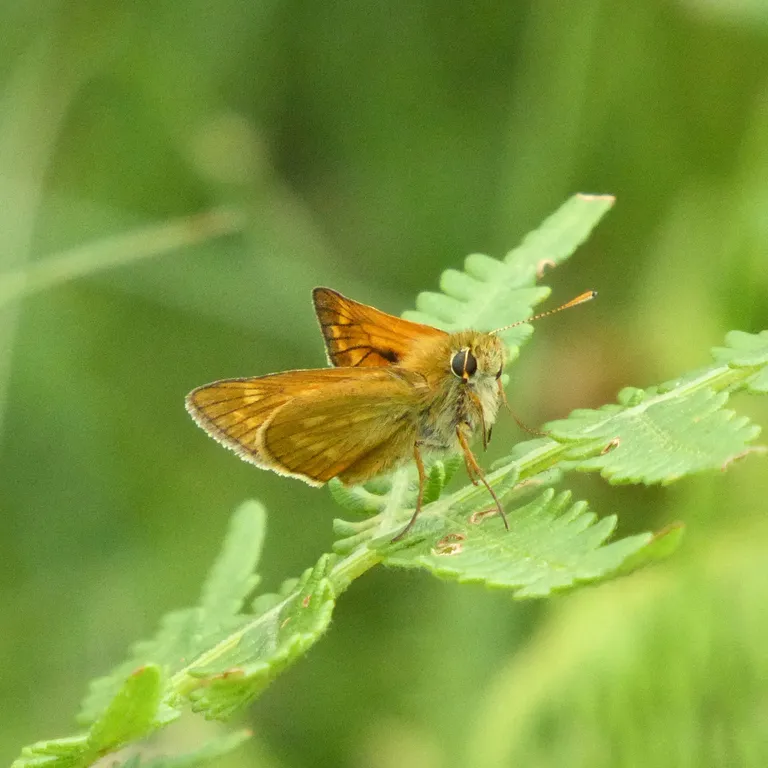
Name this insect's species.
Ochlodes sylvanus (also Ochlodes venata)
